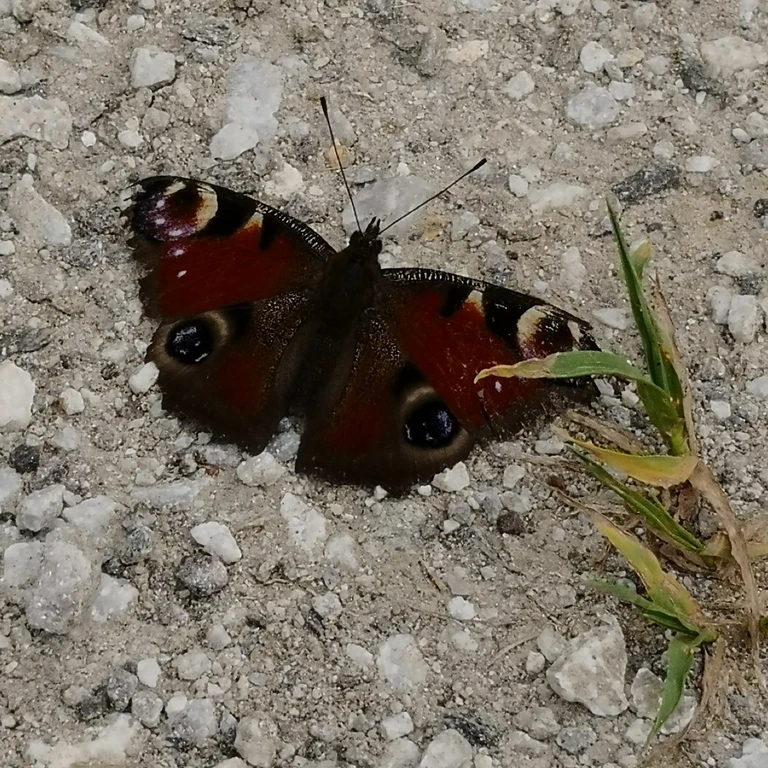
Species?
Aglais io
